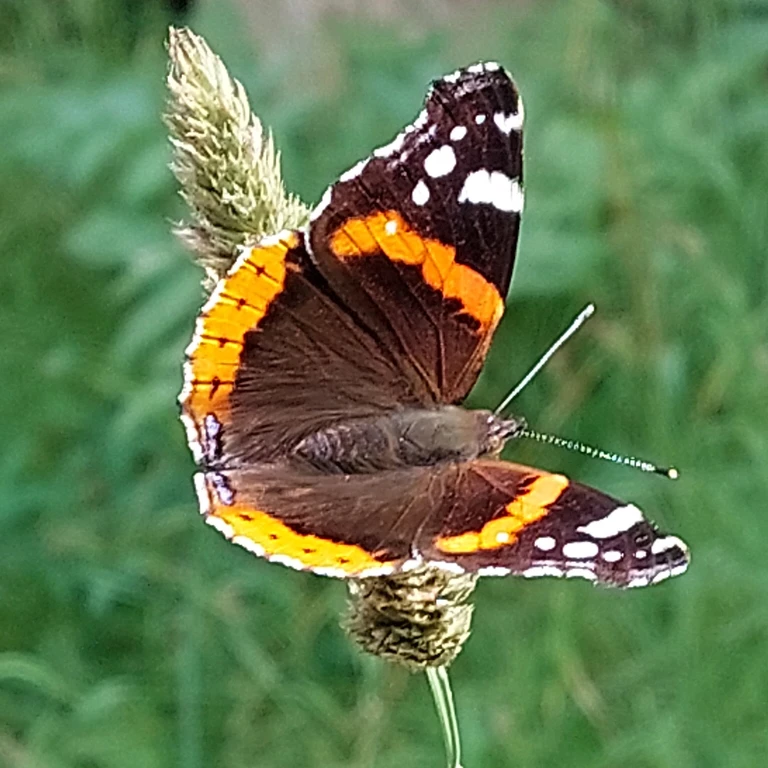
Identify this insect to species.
Vanessa atalanta
